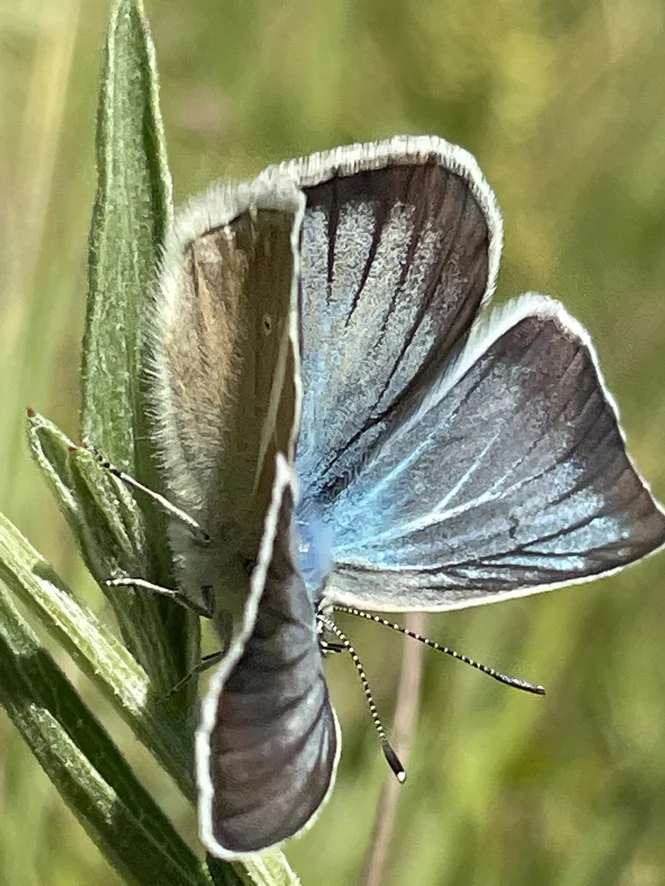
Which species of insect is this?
Polyommatus damon (also Agrodiaetus damon)
